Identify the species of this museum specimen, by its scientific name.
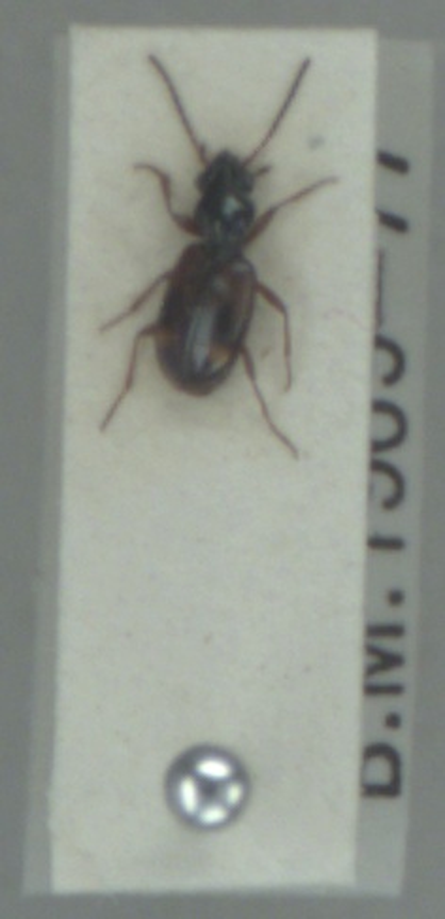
Bembidion articulatum
